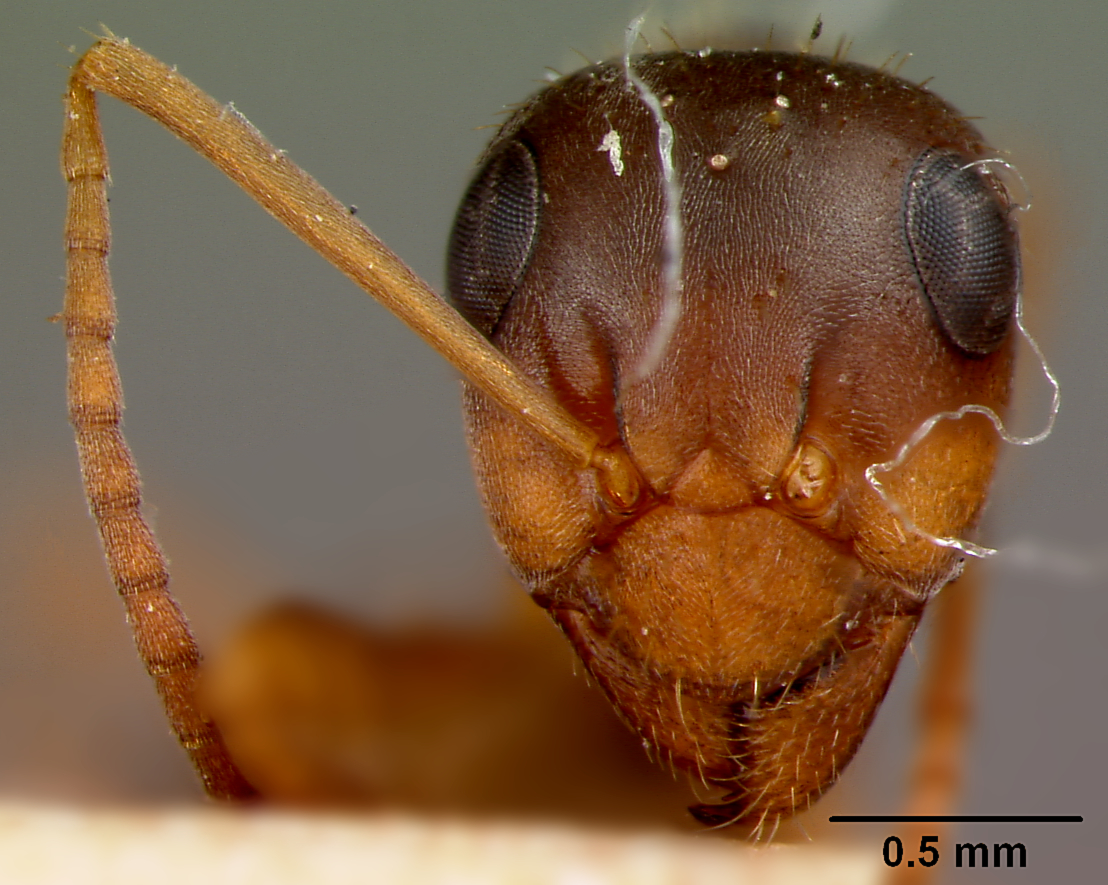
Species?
Formica cinerea
